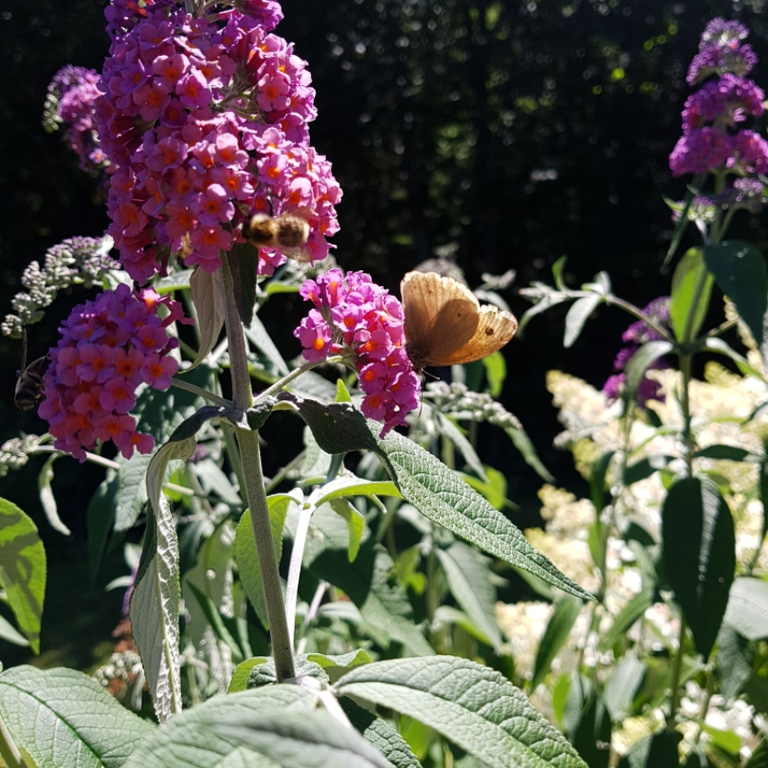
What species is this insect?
Maniola jurtina
